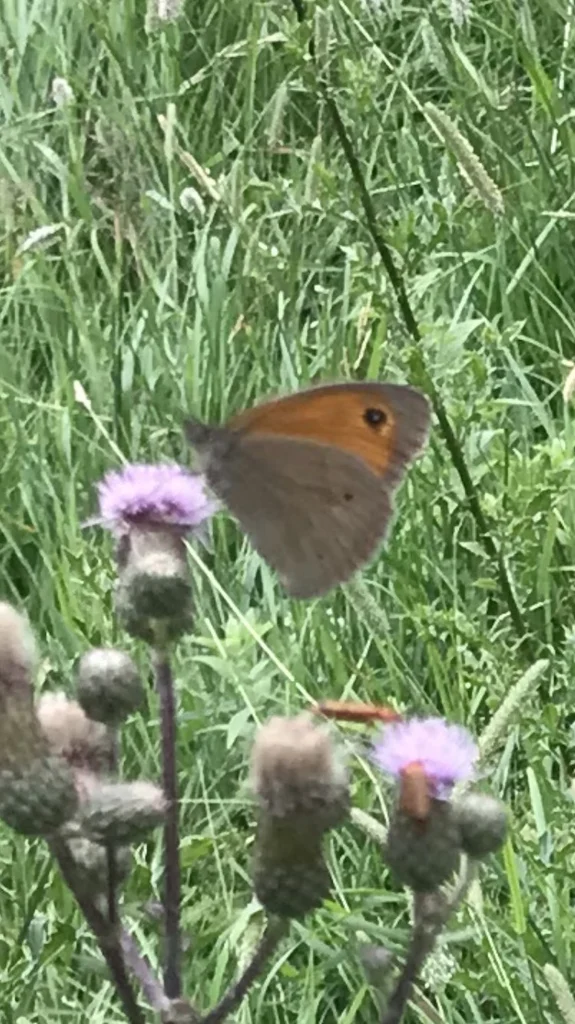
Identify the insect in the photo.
Maniola jurtina
